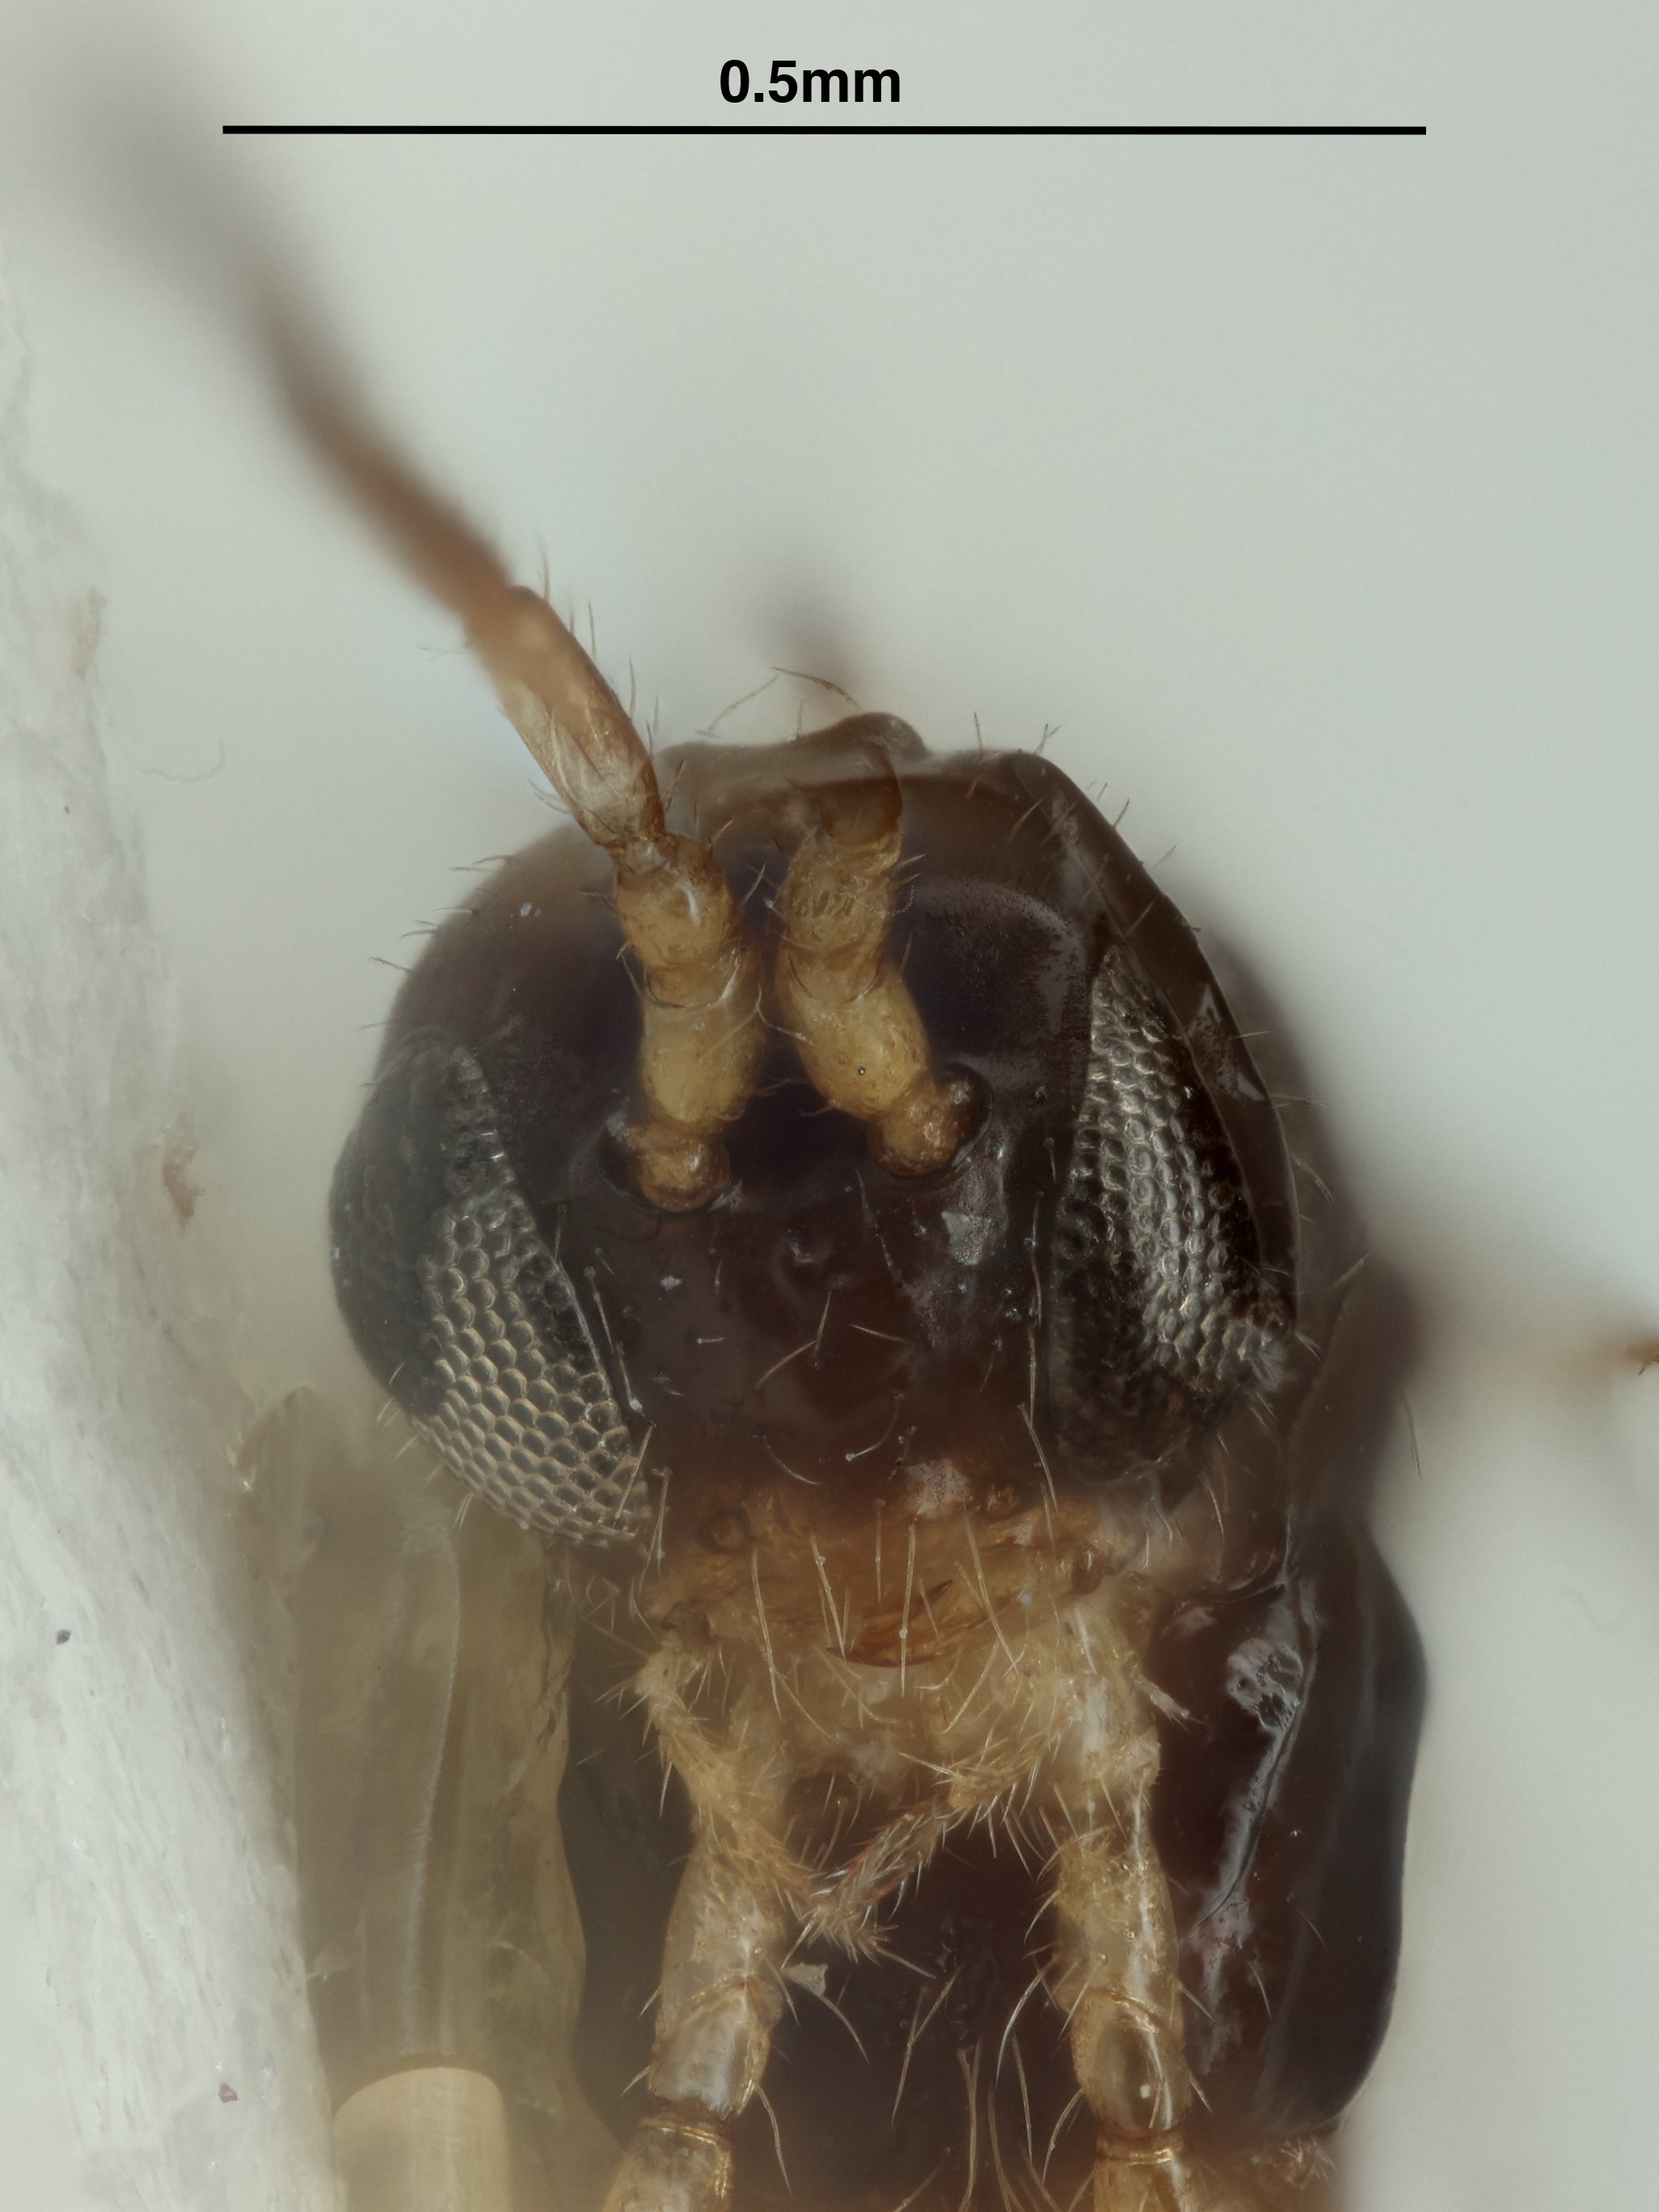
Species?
Binodoxys grafi
